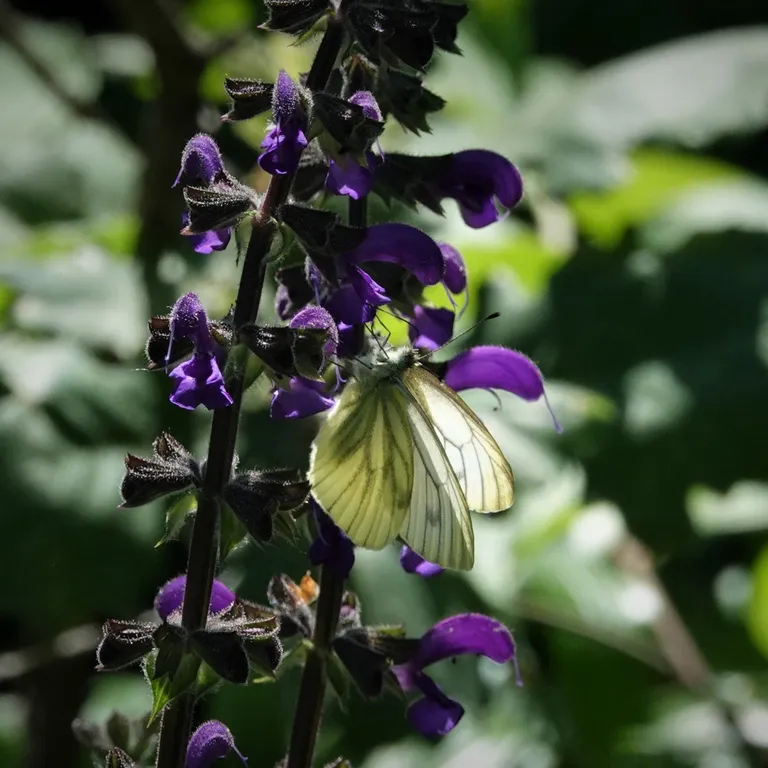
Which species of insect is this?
Pieris napi
